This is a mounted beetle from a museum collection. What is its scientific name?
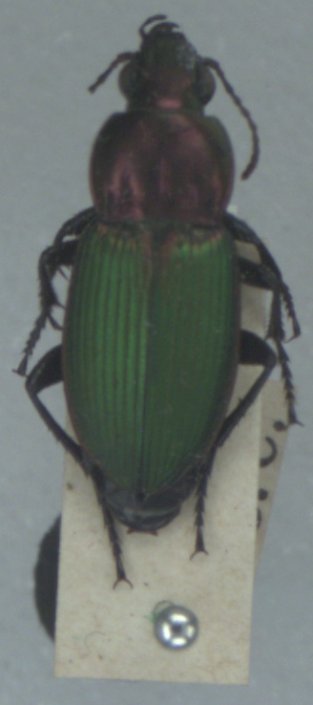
Poecilus kugelanni
